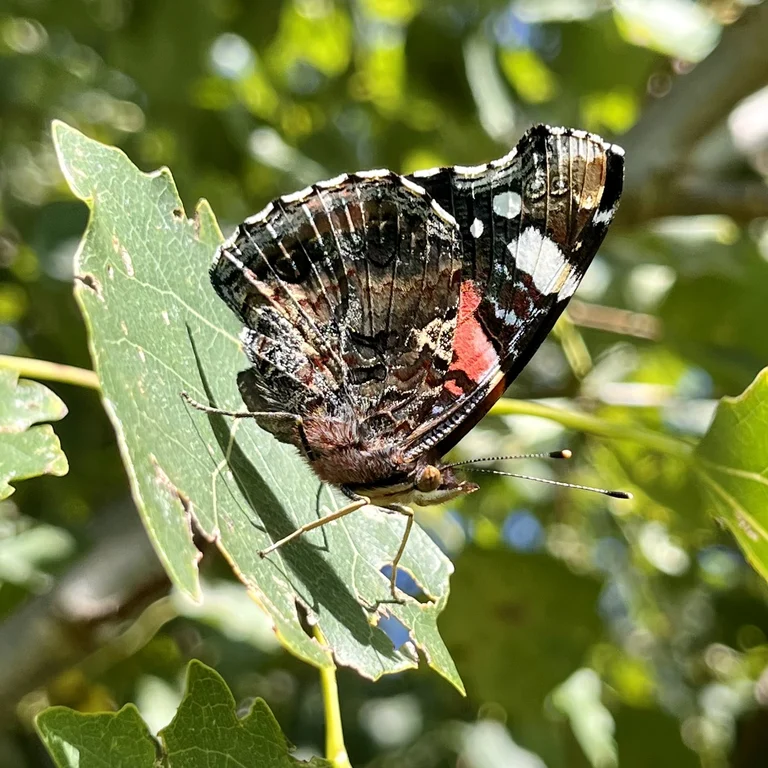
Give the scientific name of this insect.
Vanessa atalanta
